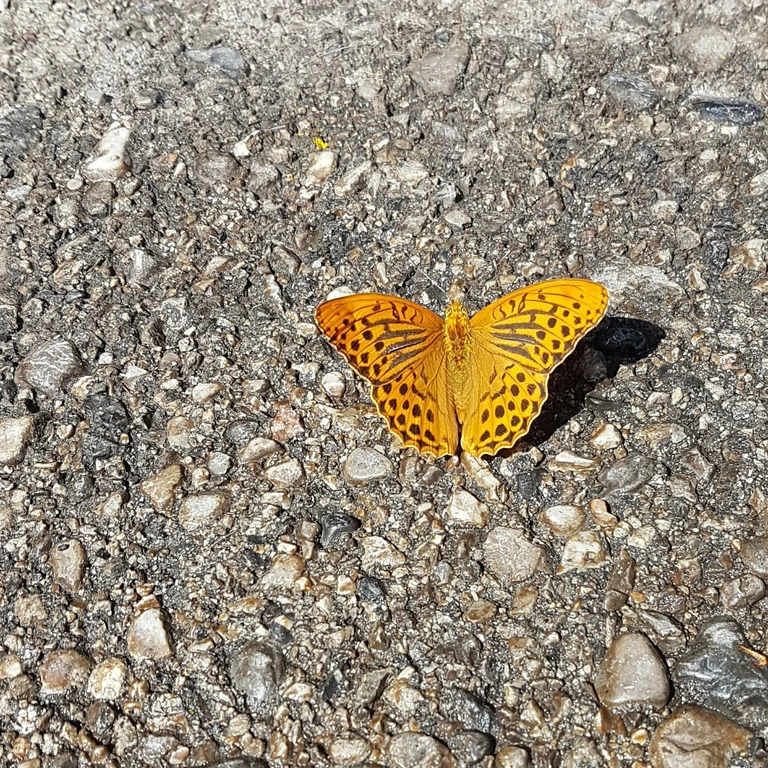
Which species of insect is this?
Argynnis paphia
